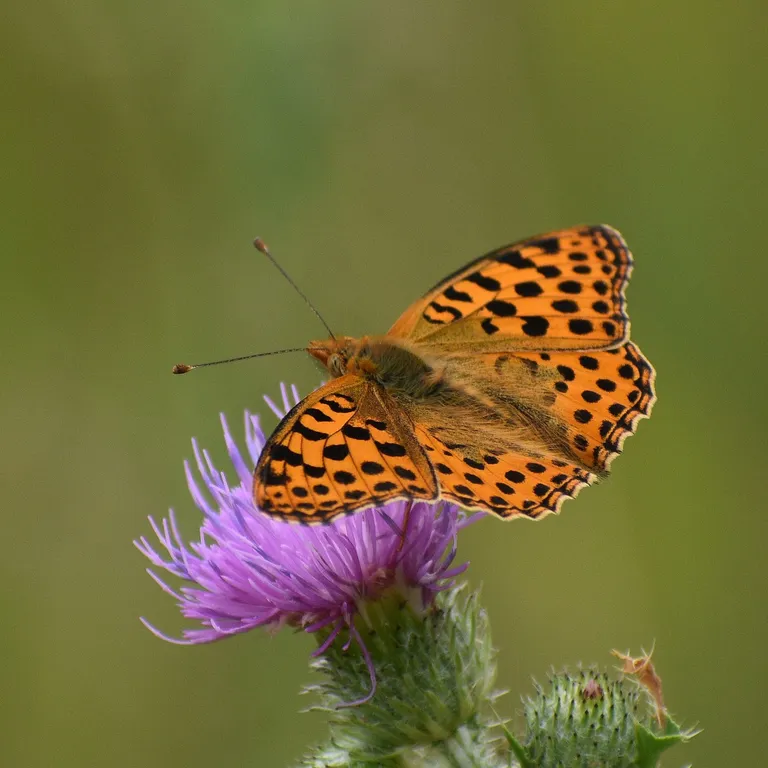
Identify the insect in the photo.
Issoria lathonia
